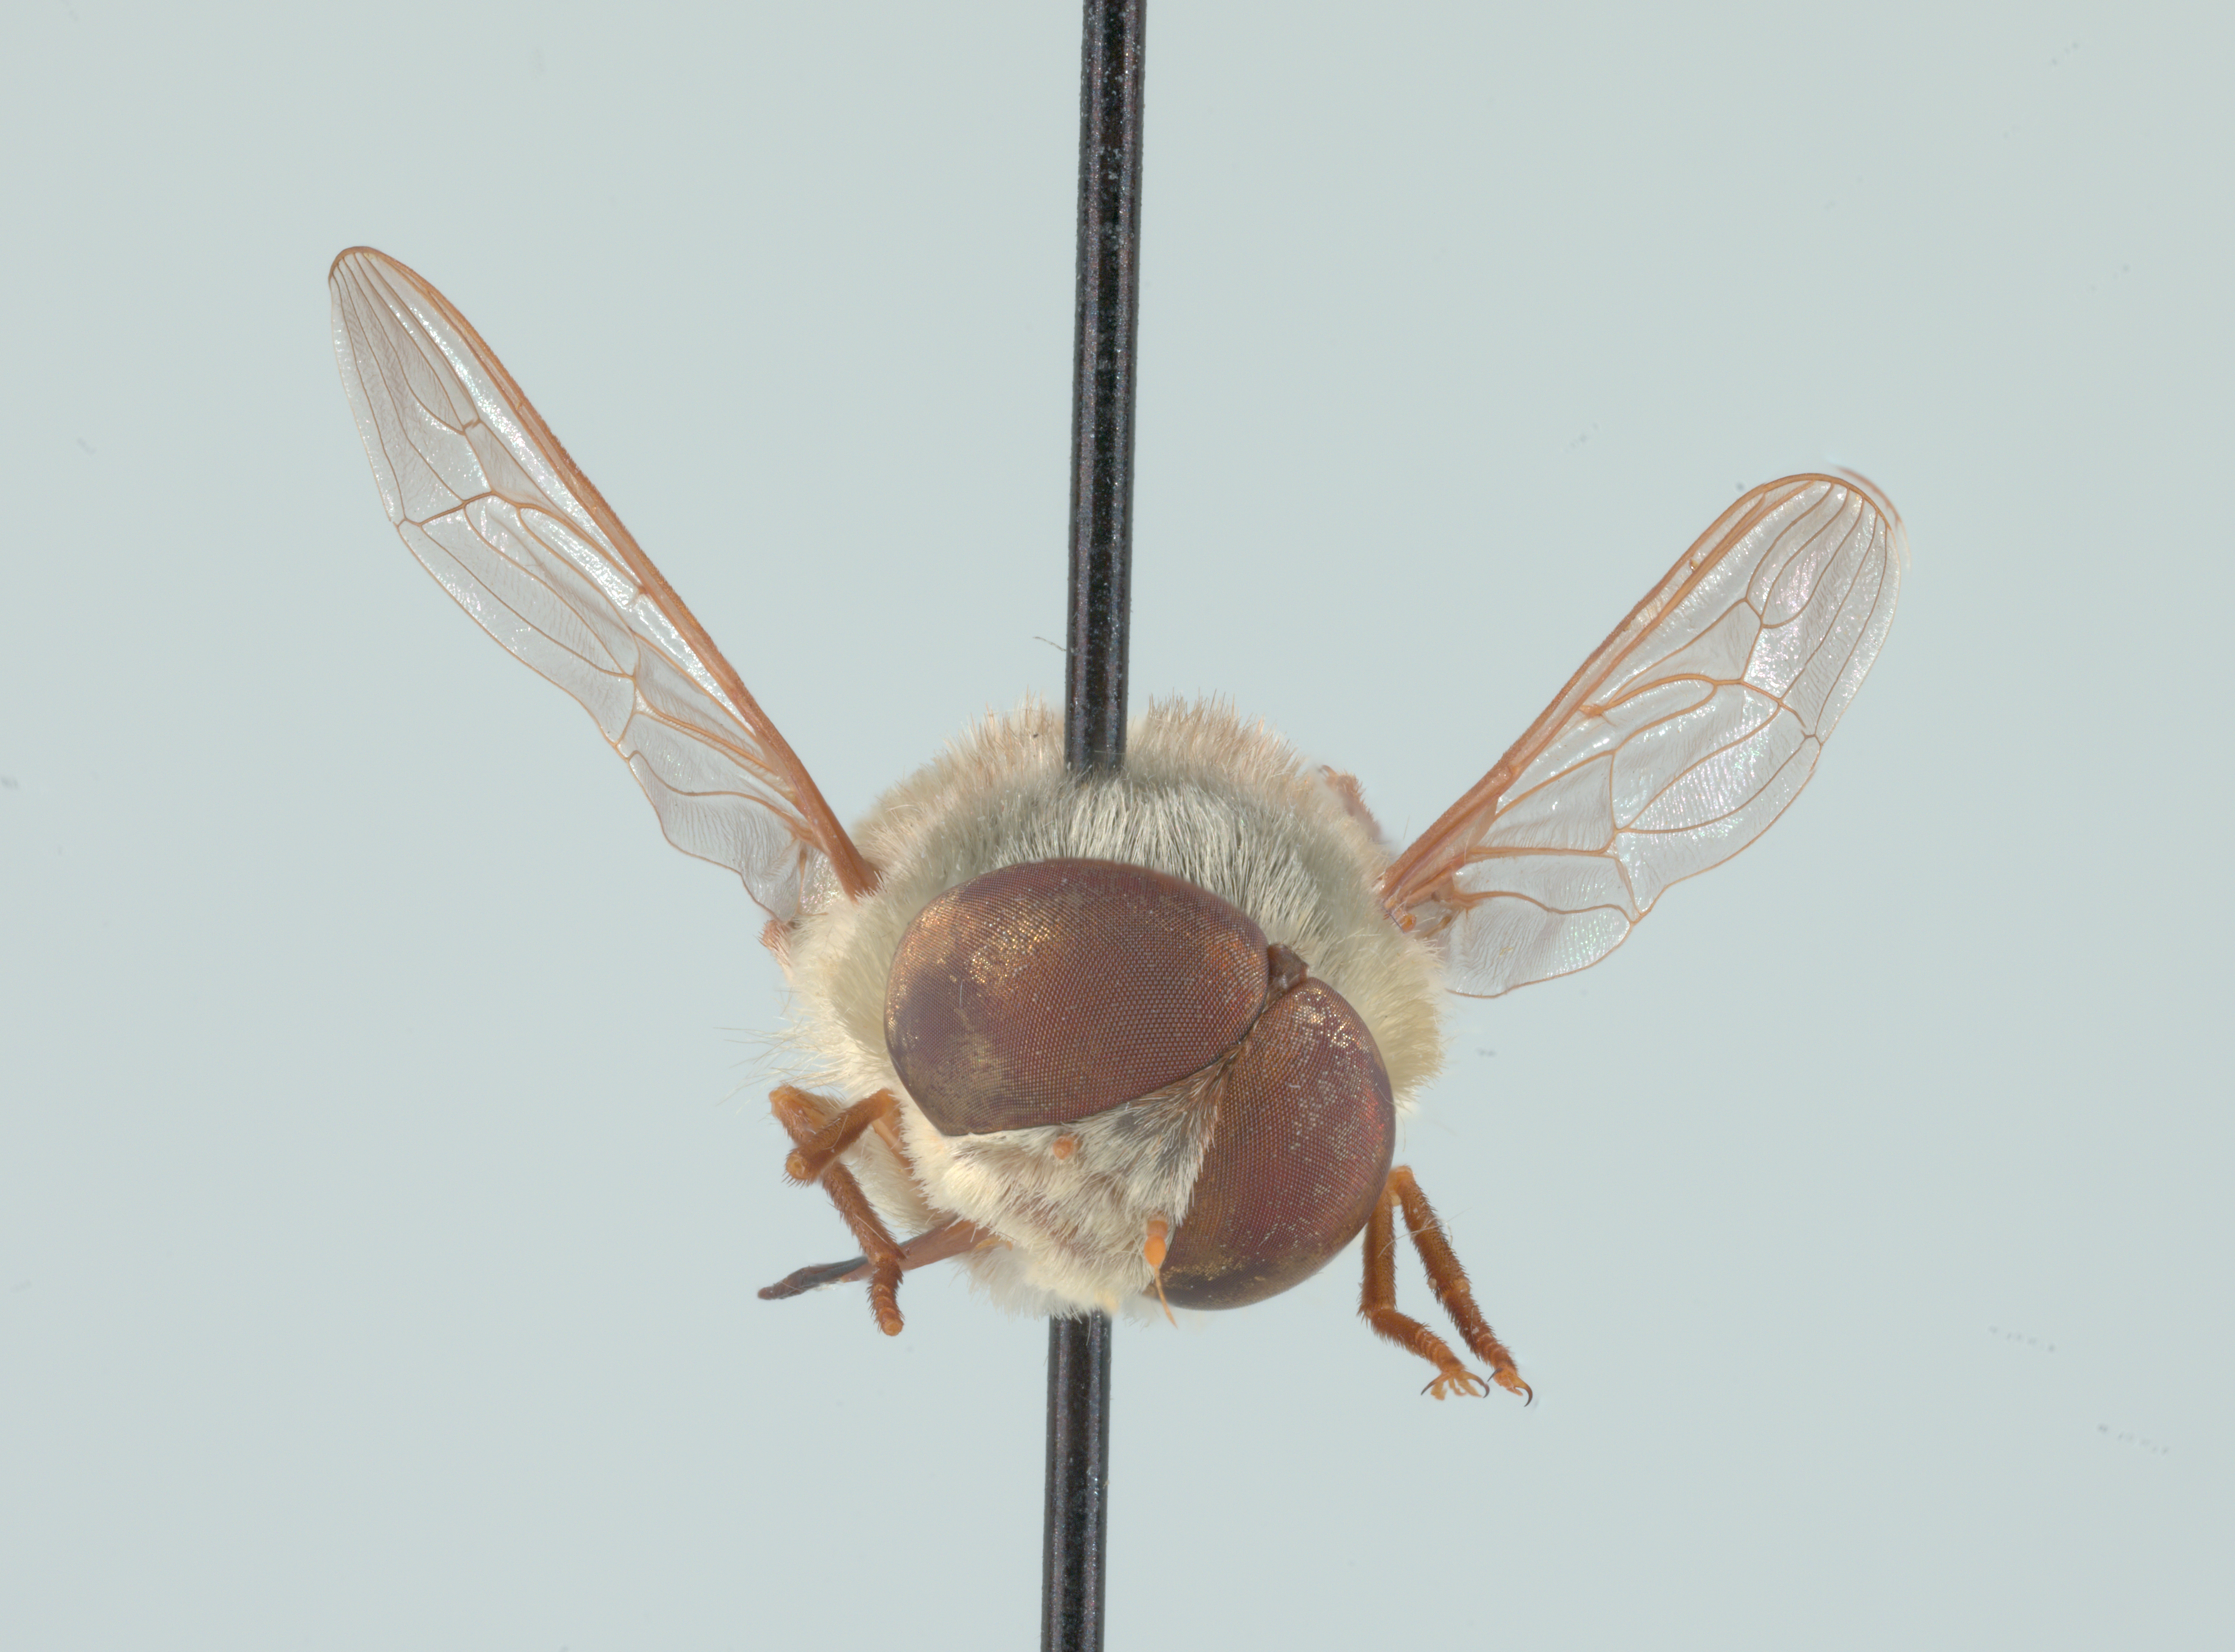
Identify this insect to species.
Neorhynchocephalus volaticus
